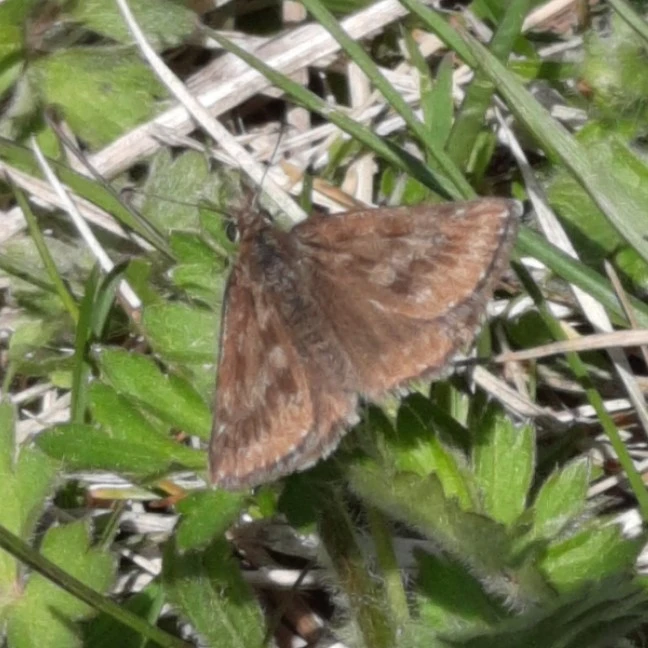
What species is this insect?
Erynnis tages
